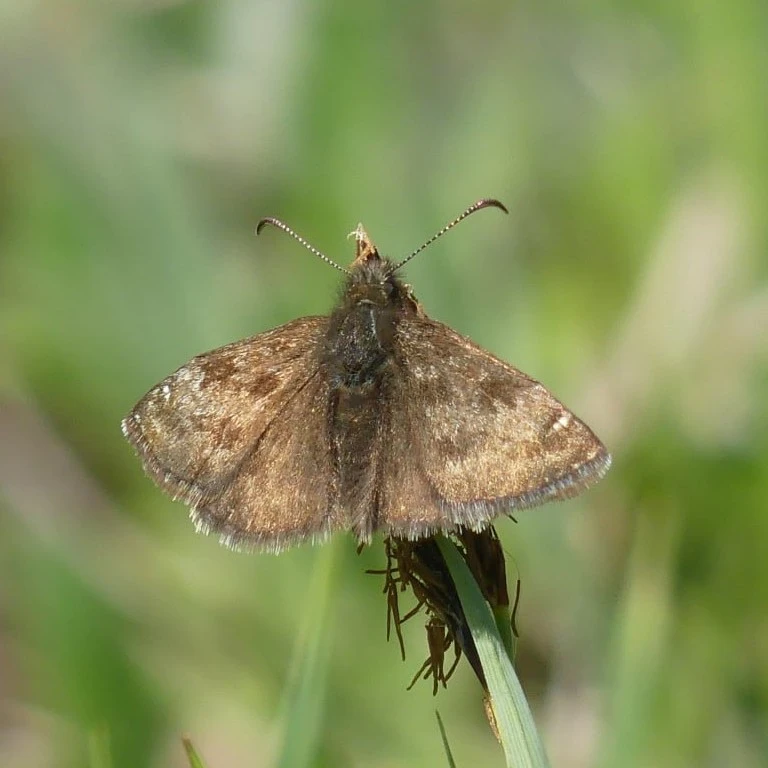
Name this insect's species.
Erynnis tages
